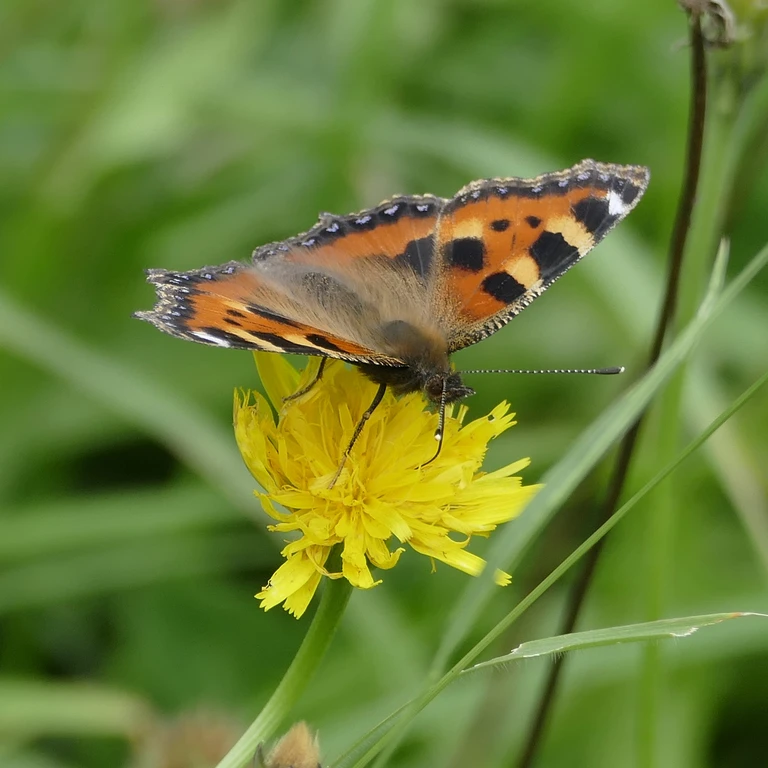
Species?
Aglais urticae
